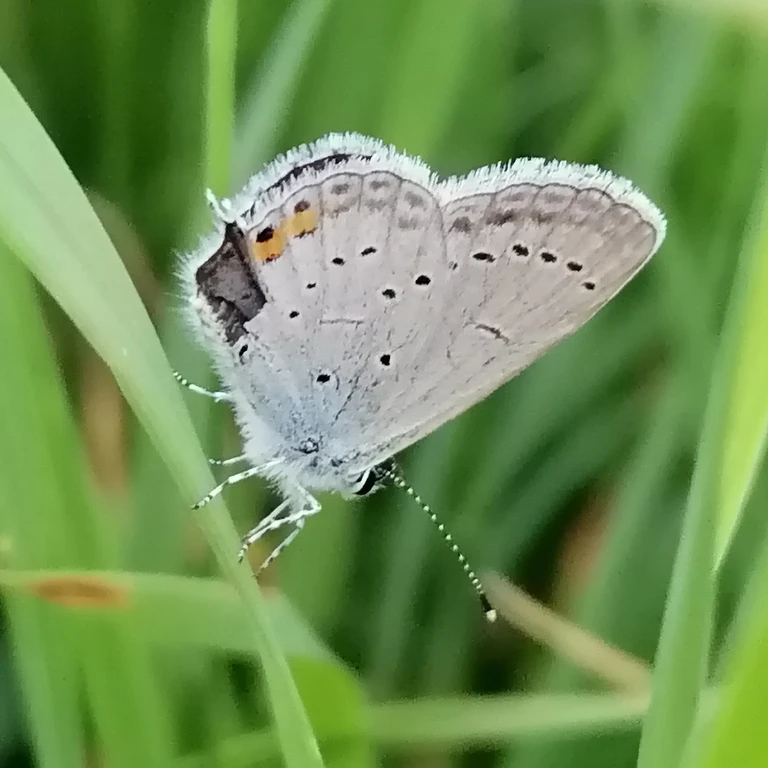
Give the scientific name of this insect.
Cupido argiades (also Elkalyce argiades)
